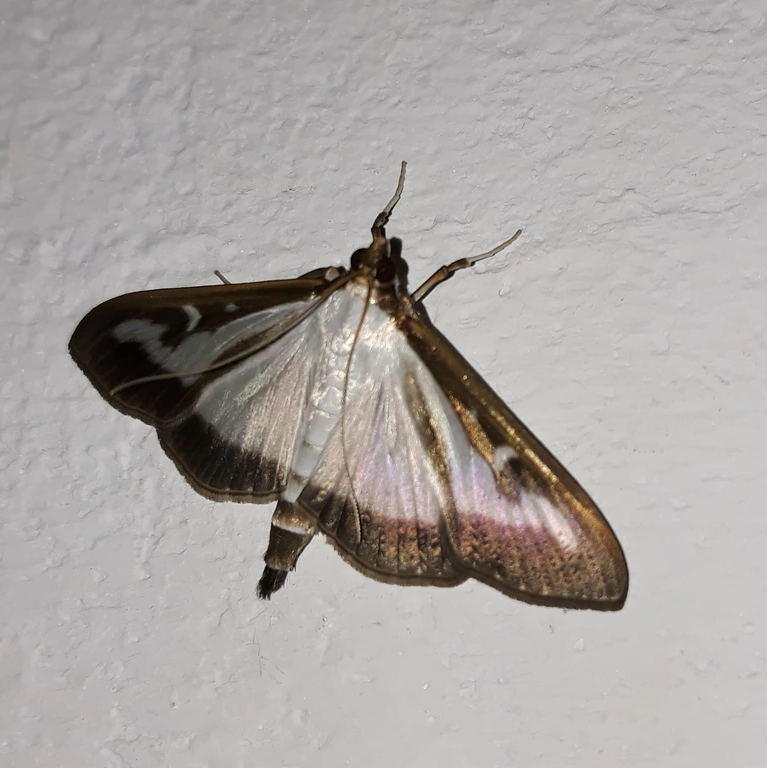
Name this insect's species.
Cydalima perspectalis
